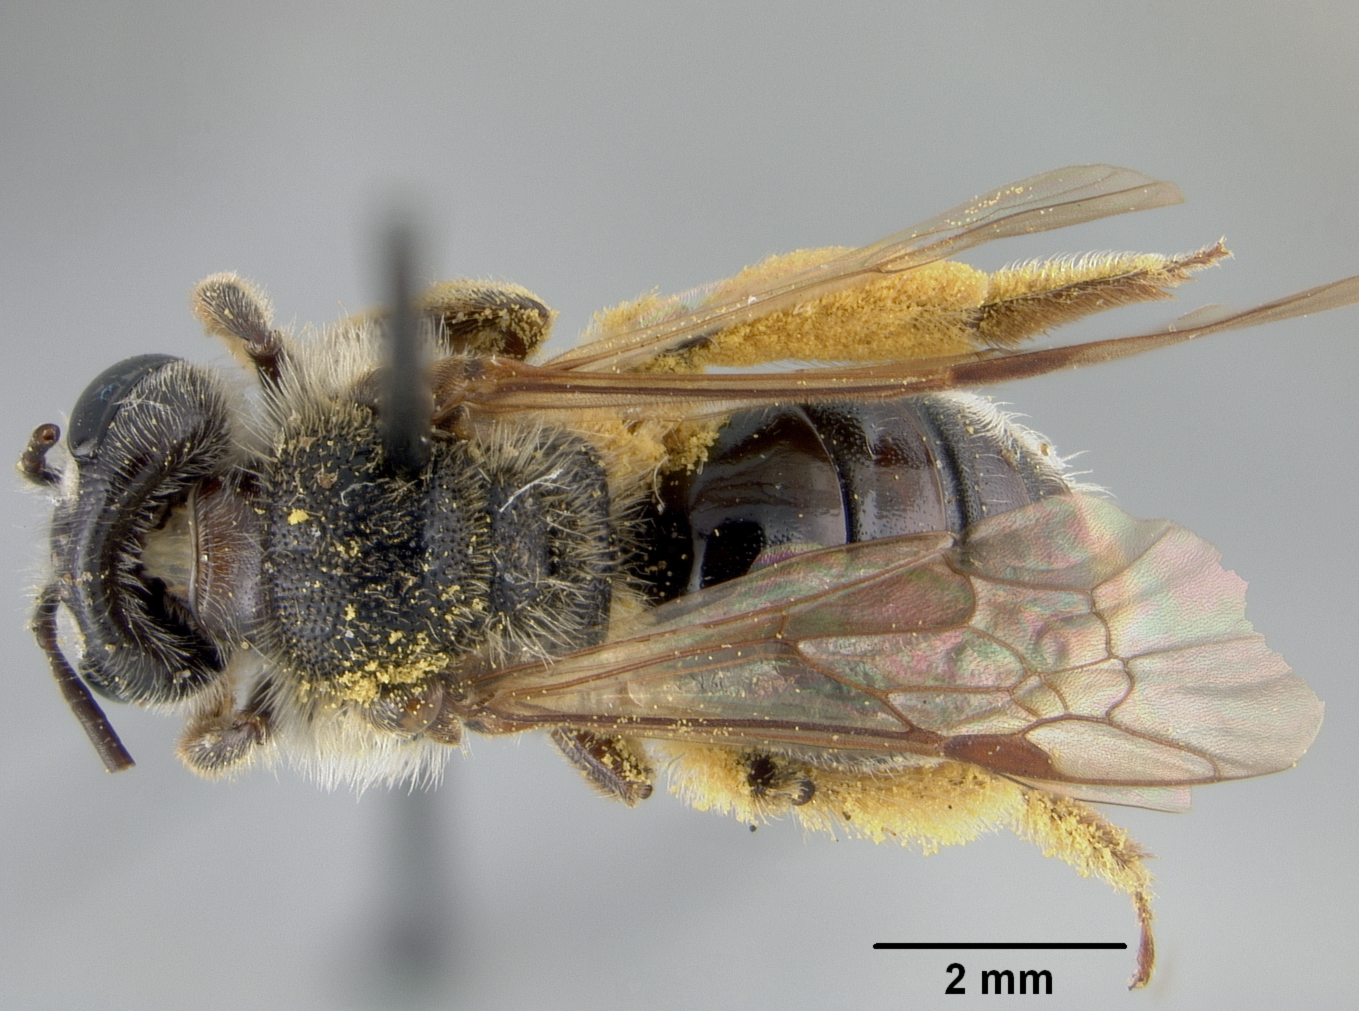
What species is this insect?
Andrena montensis
